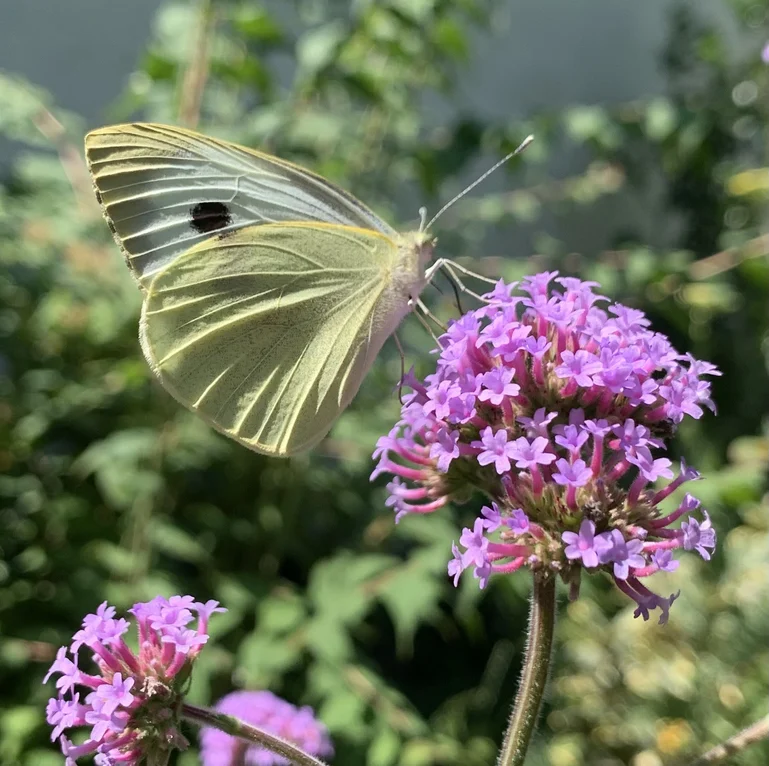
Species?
Pieris brassicae
